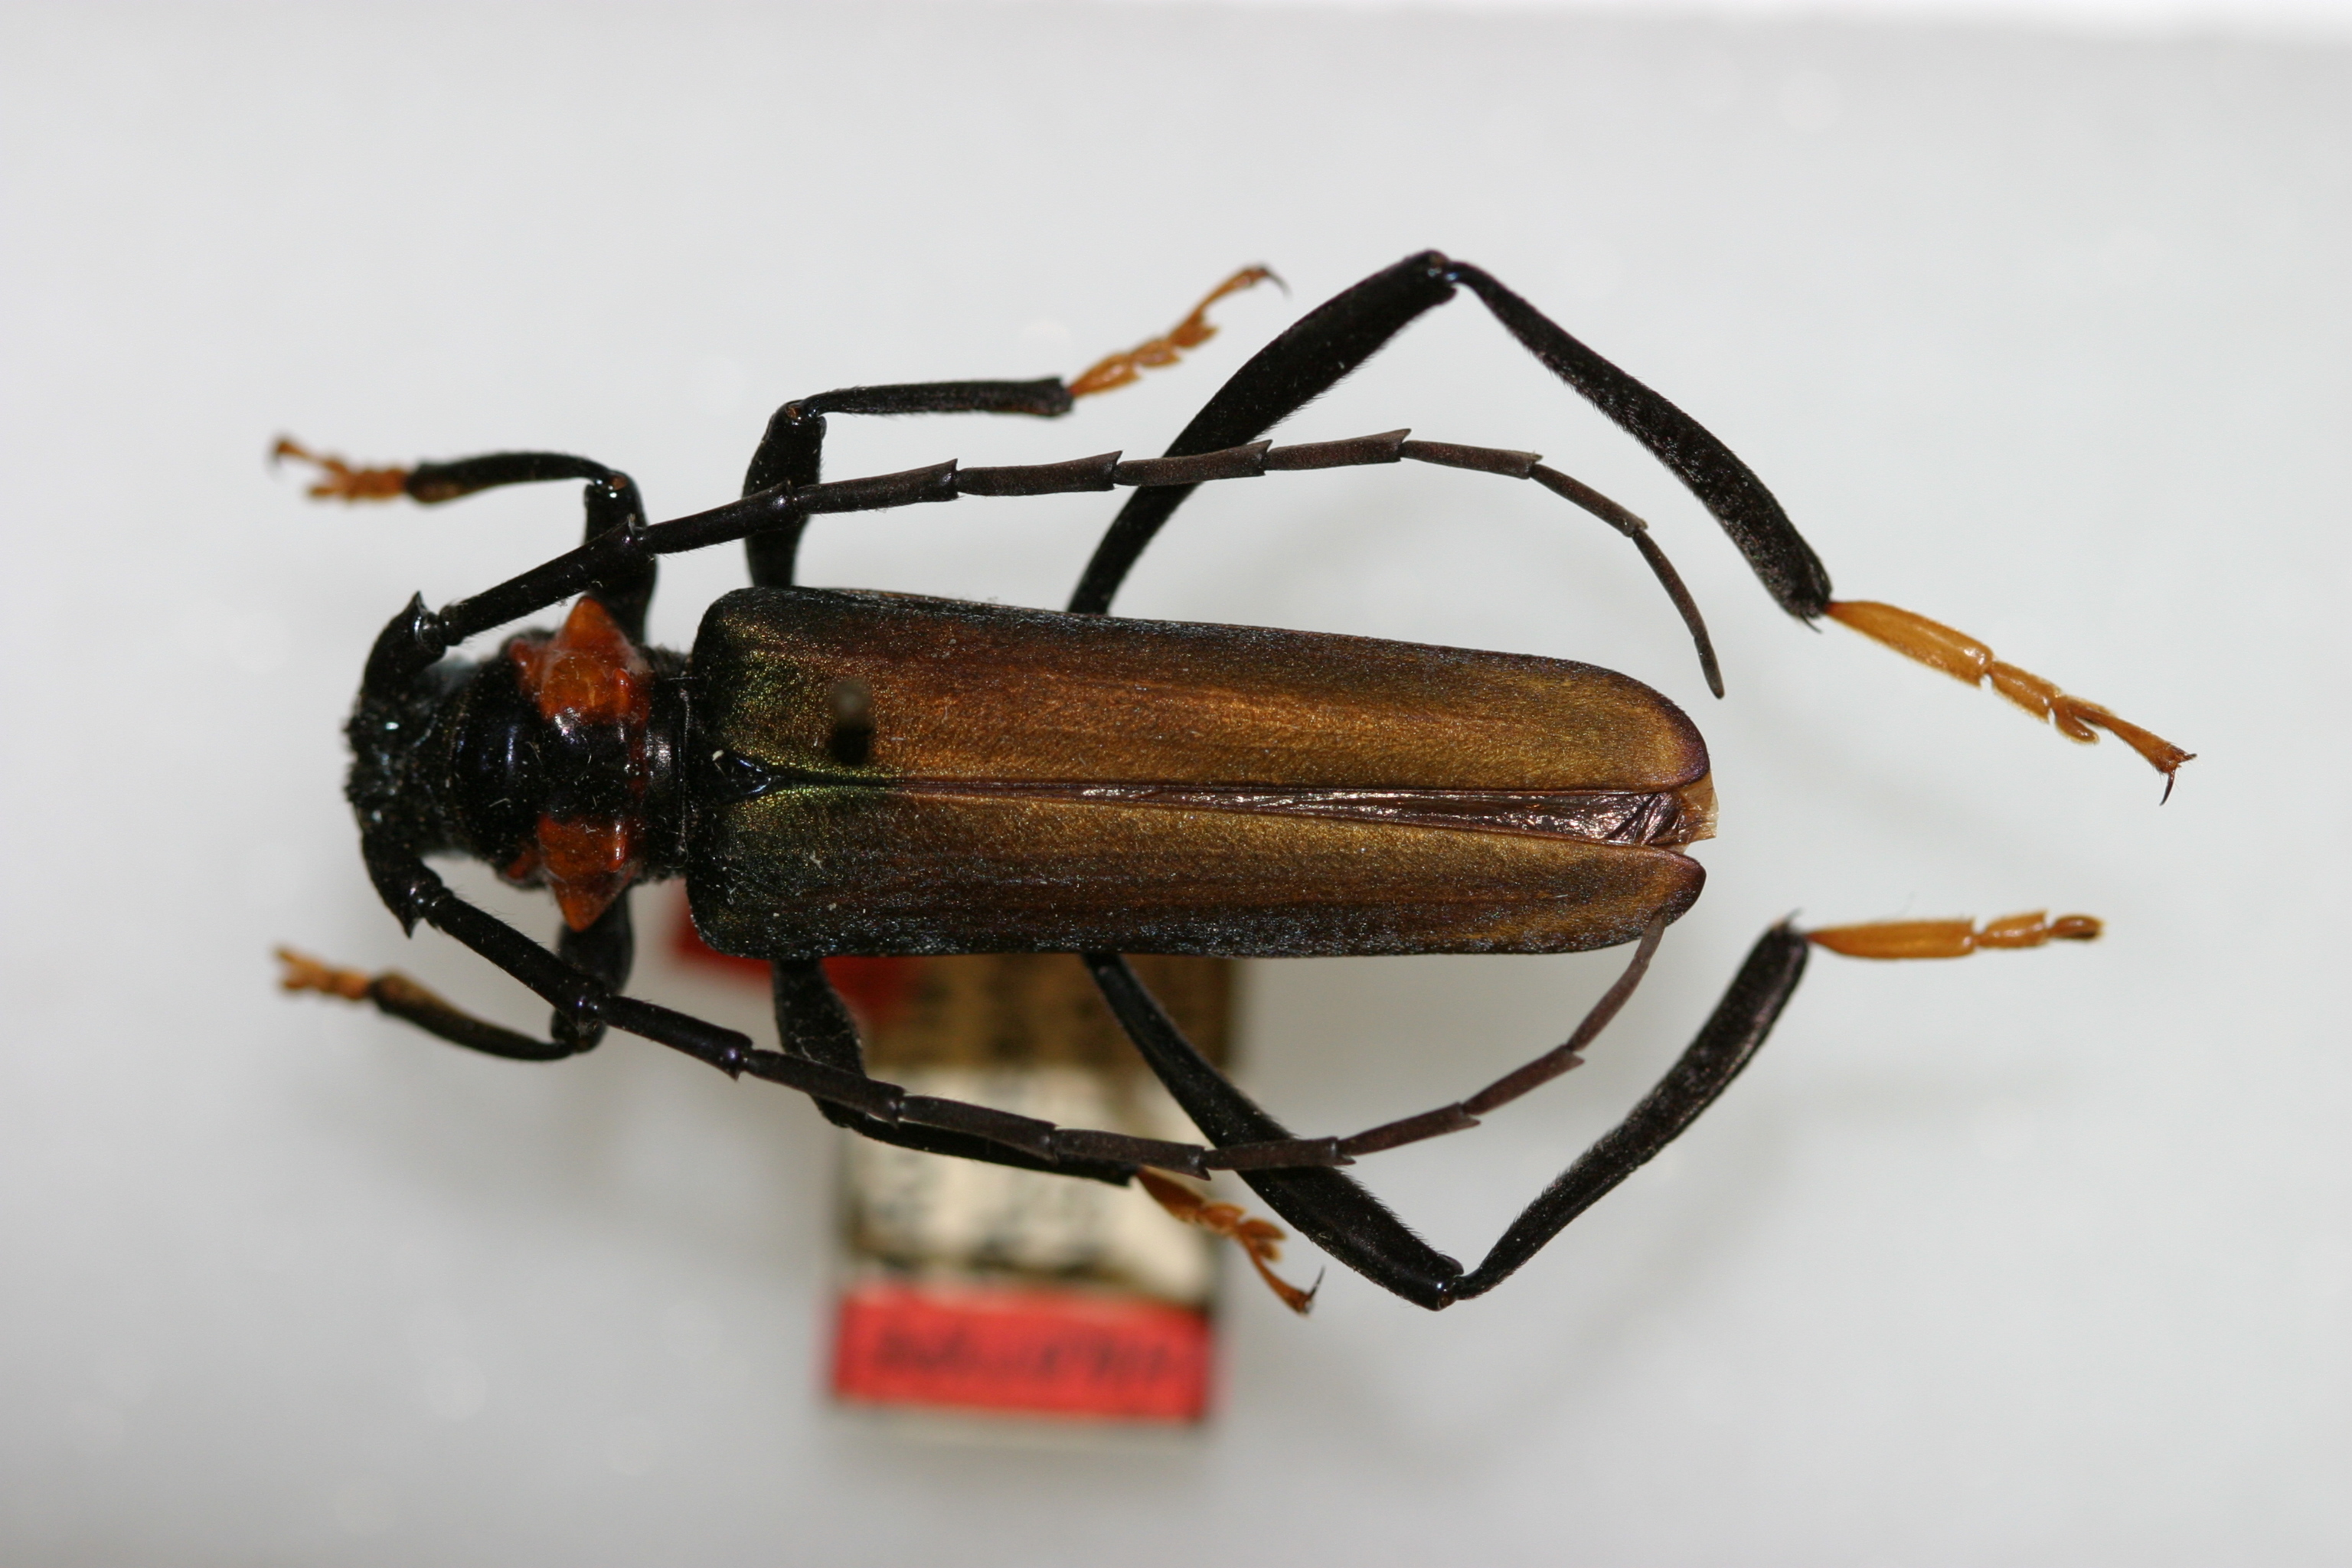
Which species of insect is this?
Aromia faldermanni
